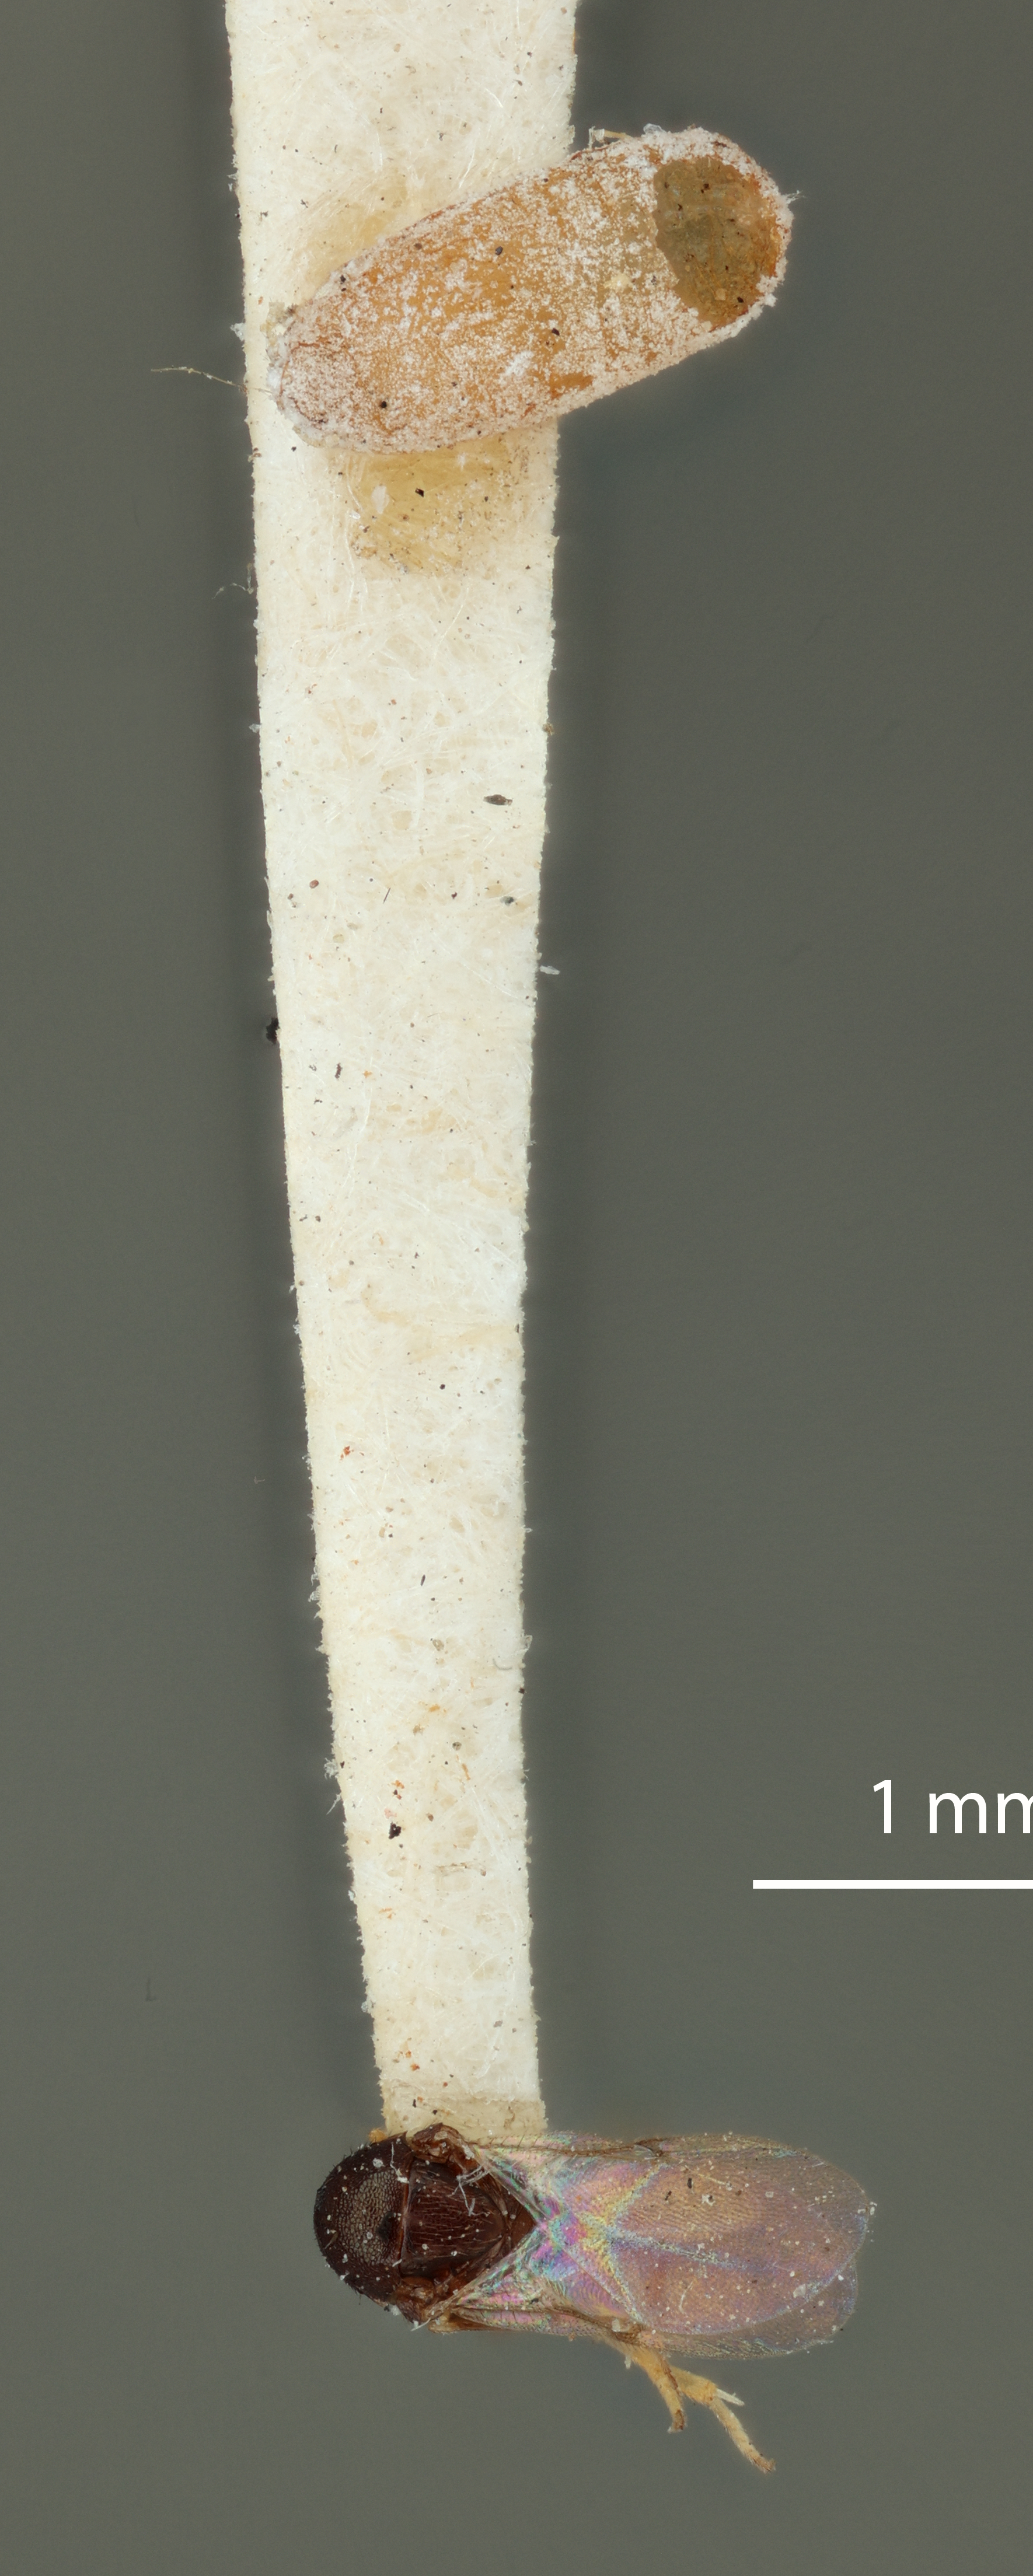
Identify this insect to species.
Tetracnemoidea australiaensis
